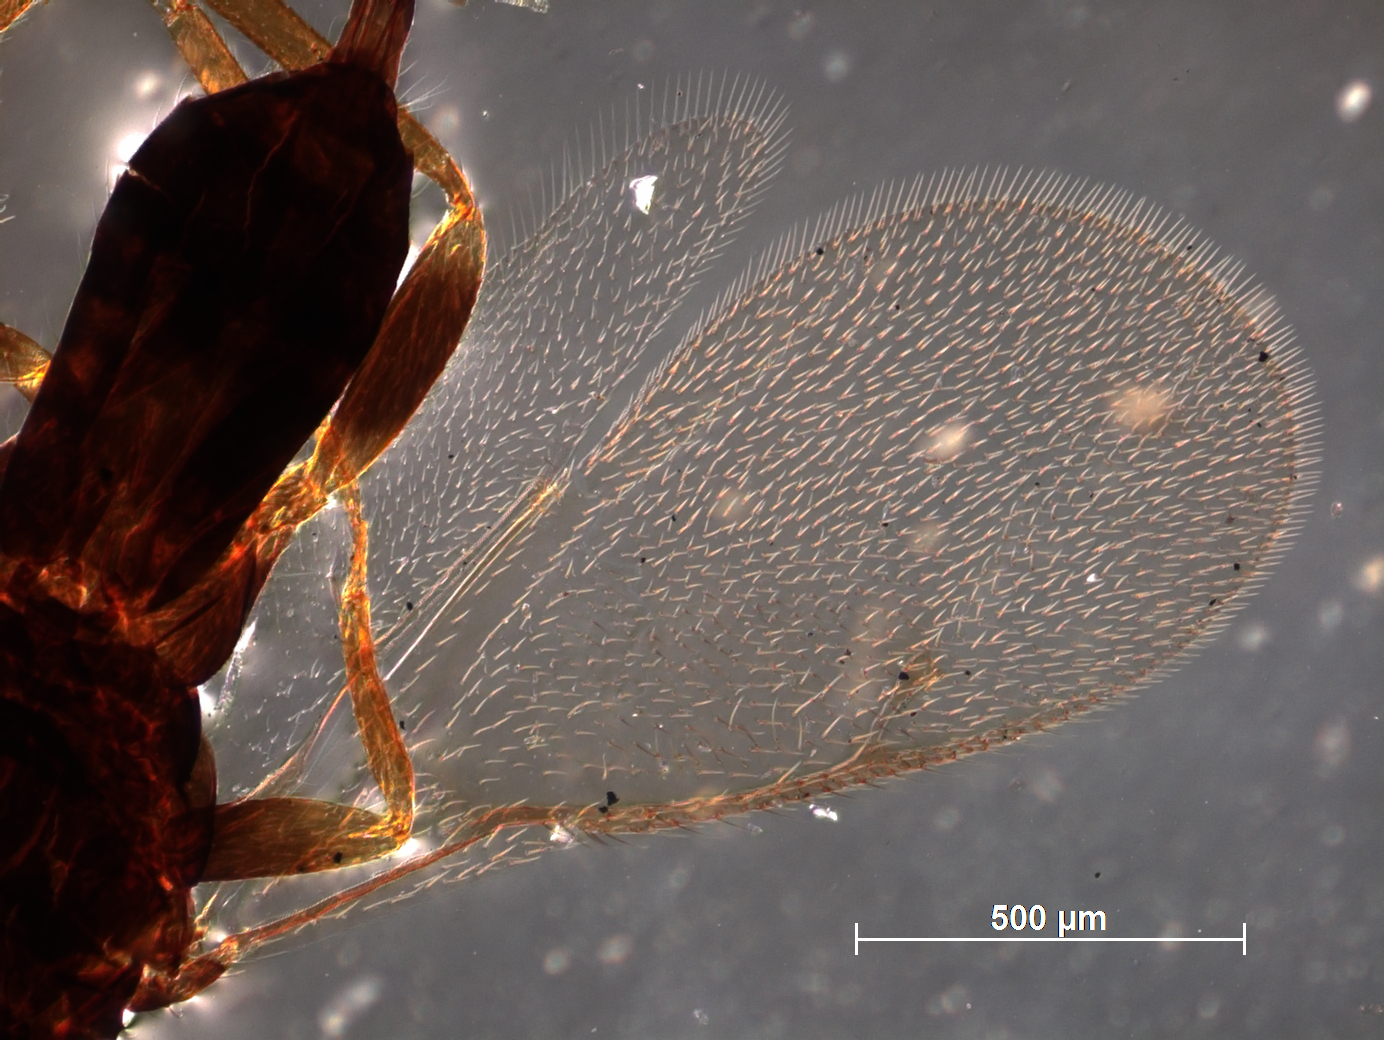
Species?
Cerambycobius berii
